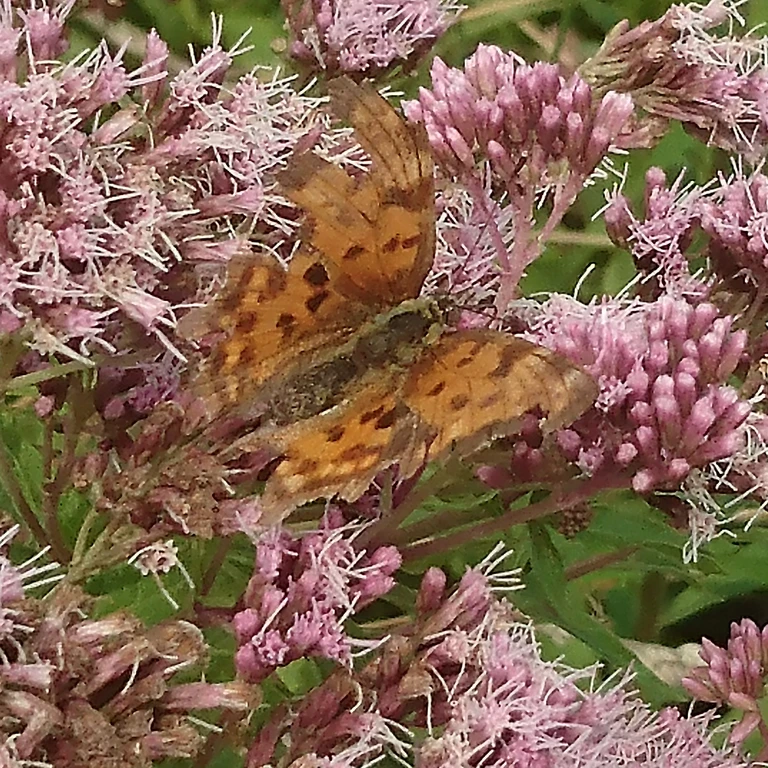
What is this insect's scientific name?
Polygonia c-album
